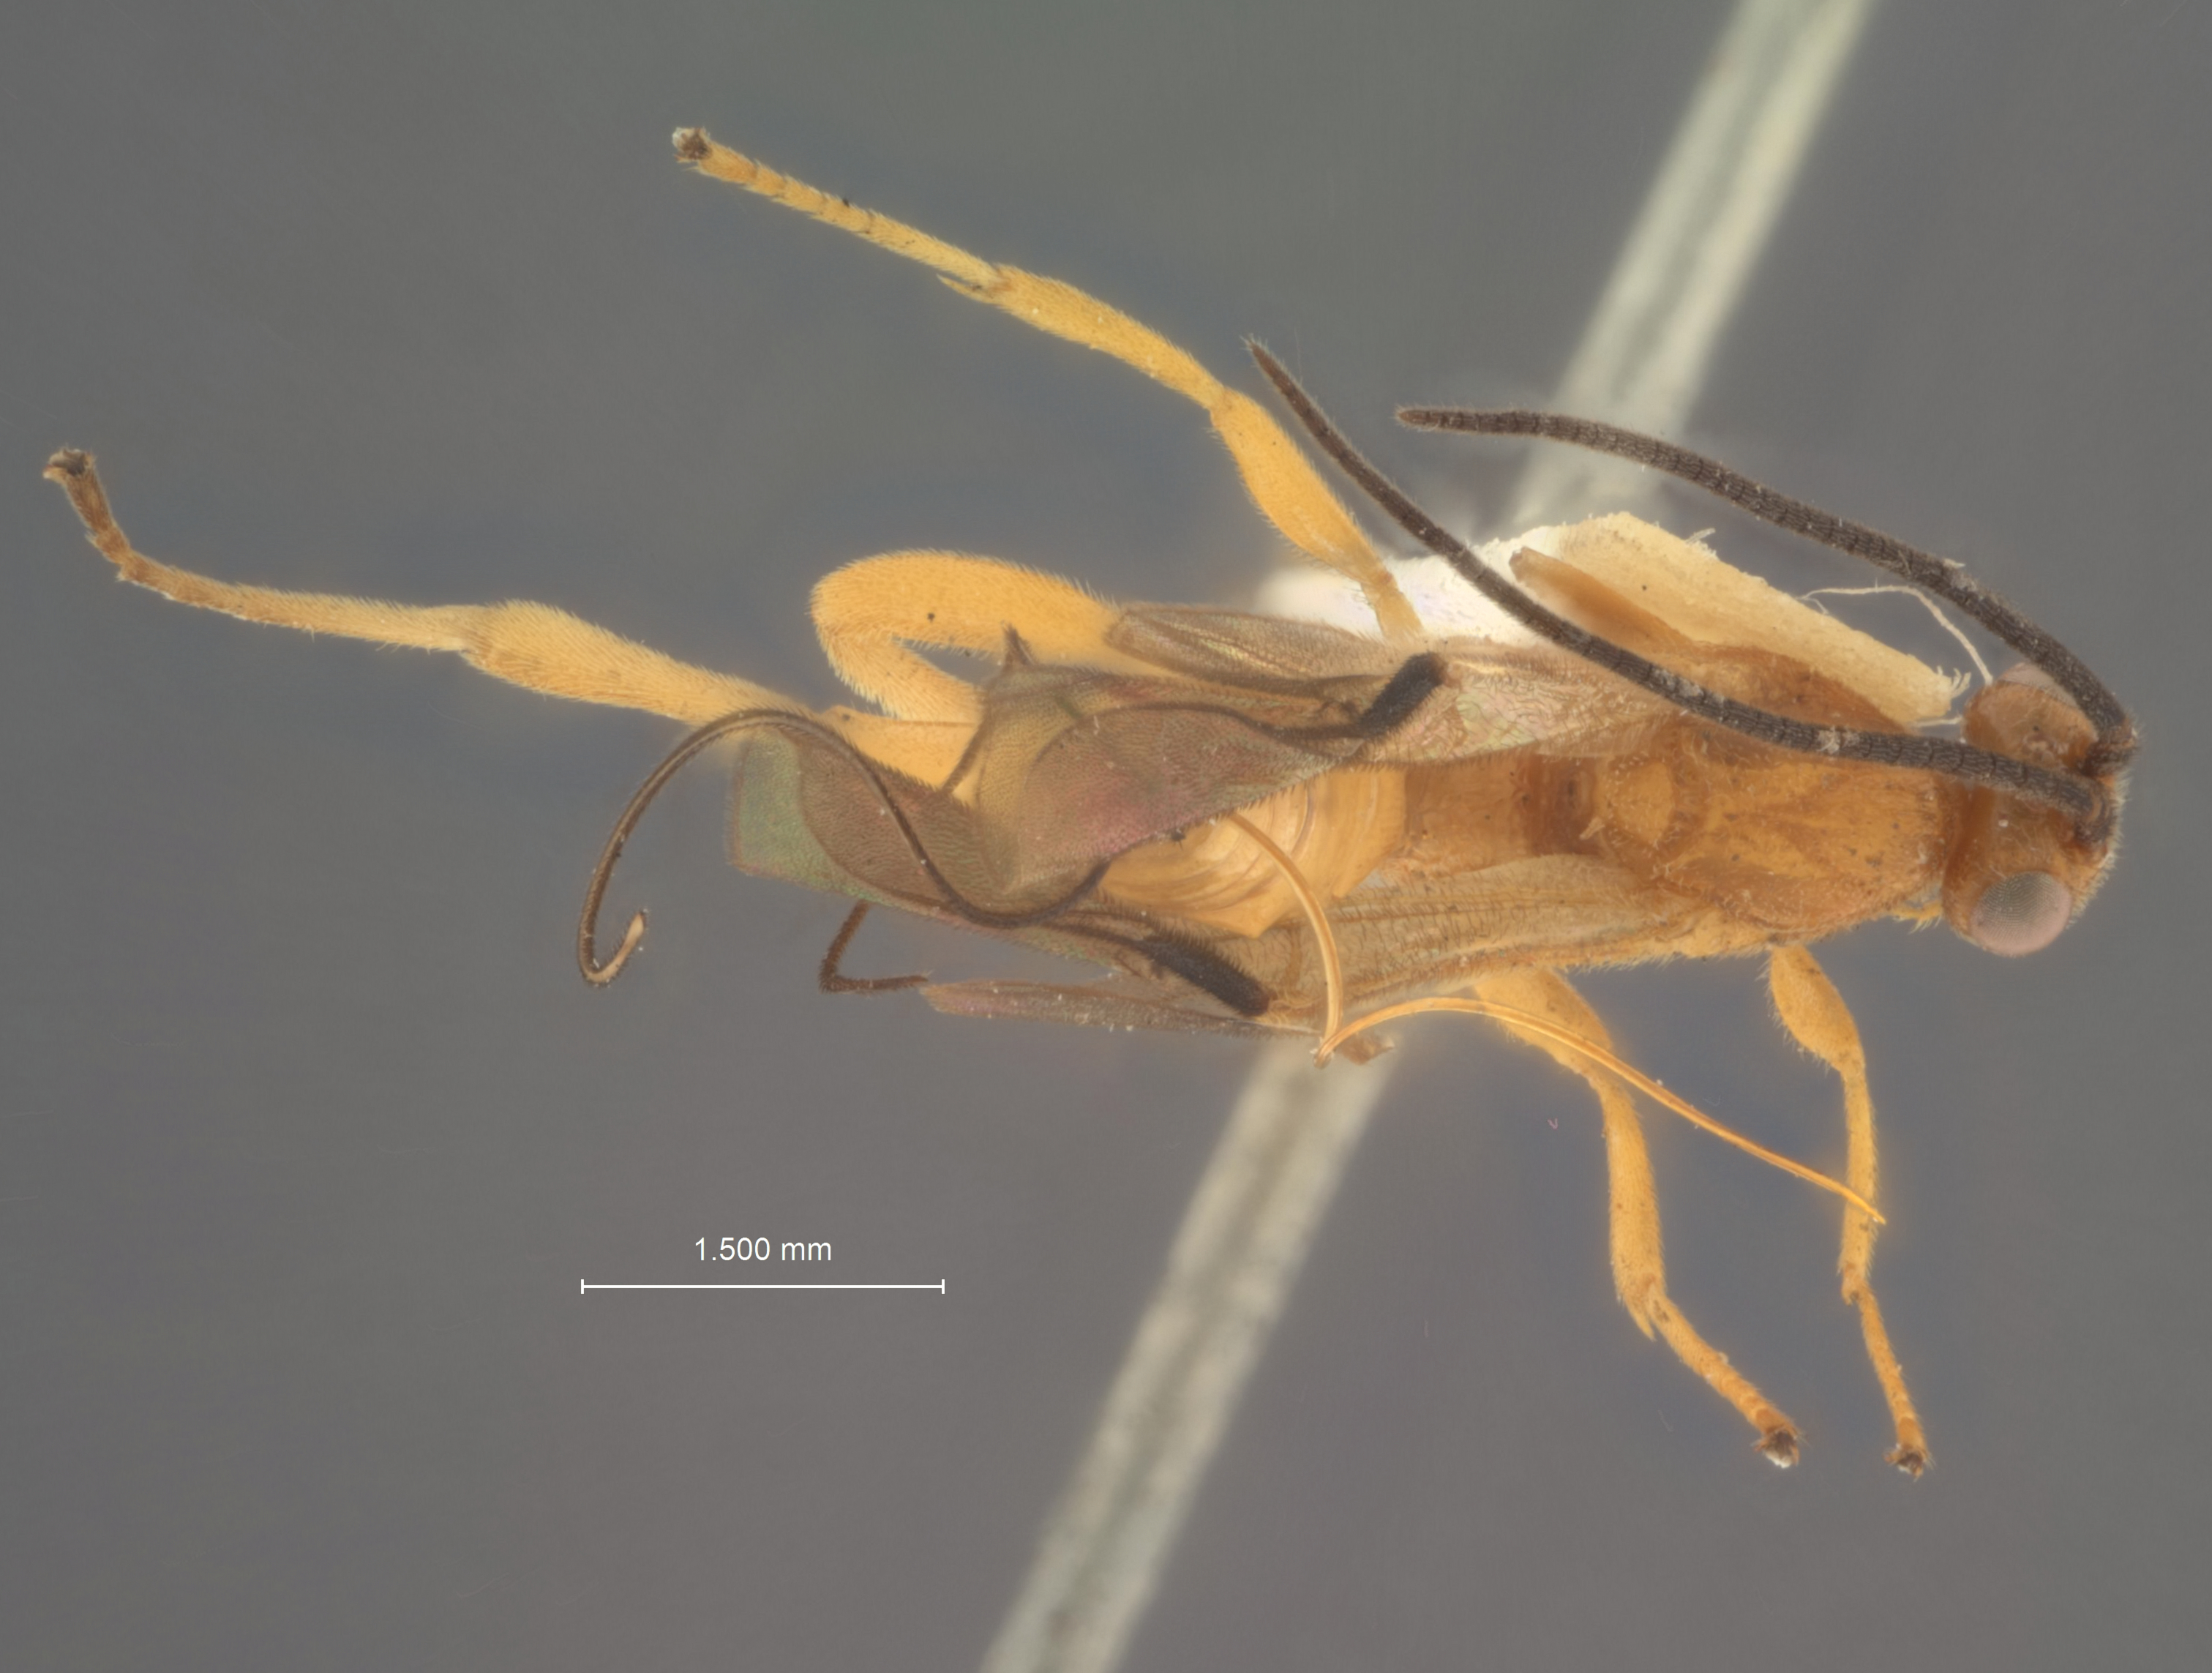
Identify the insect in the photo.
Euagathis cryptophlebiae
